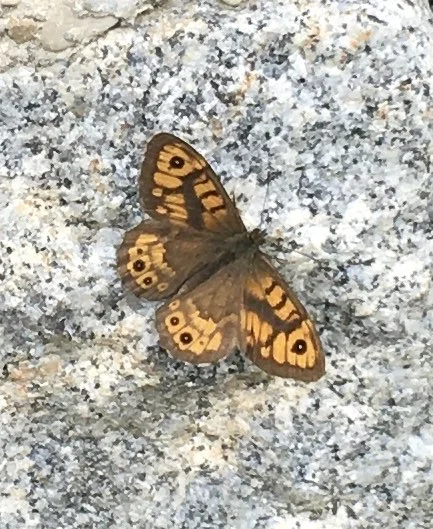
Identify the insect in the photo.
Lasiommata megera (also Pararge megera)
